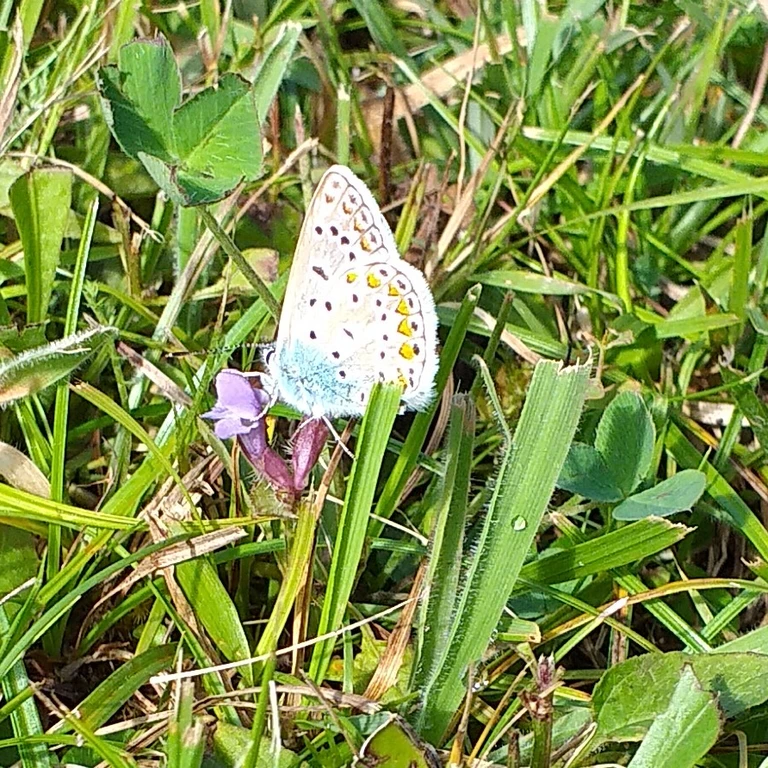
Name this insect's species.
Polyommatus icarus
